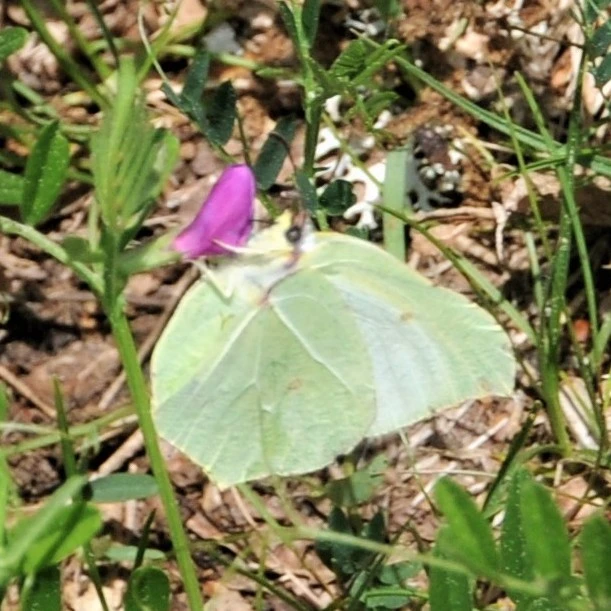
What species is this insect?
Gonepteryx rhamni
